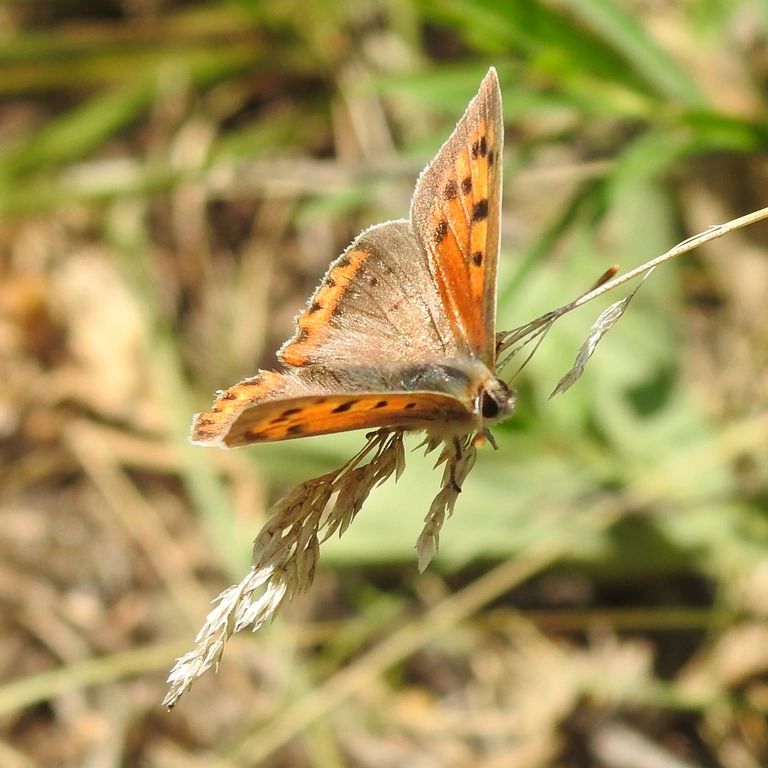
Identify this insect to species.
Lycaena phlaeas
